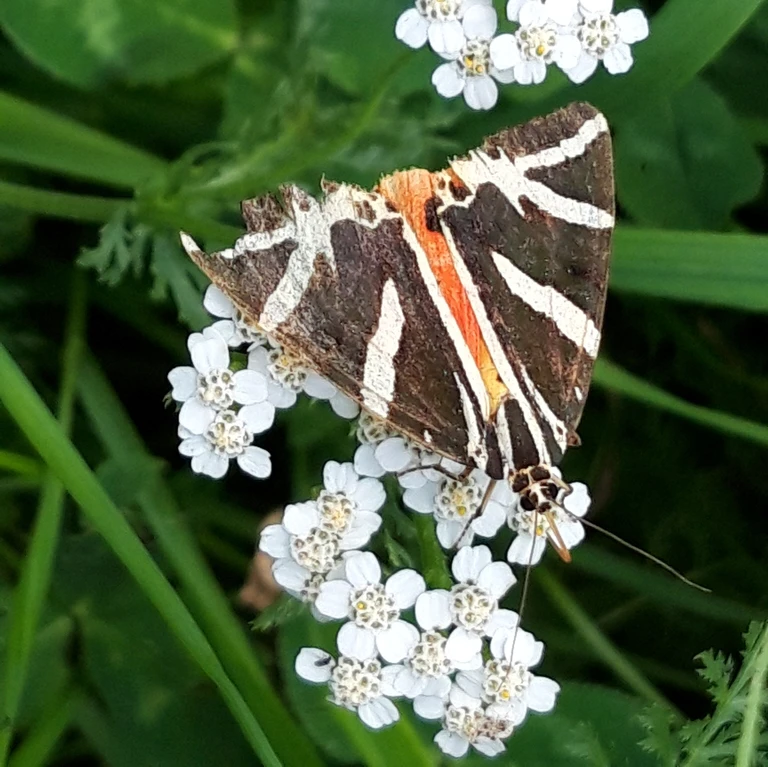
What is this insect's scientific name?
Euplagia quadripunctaria
